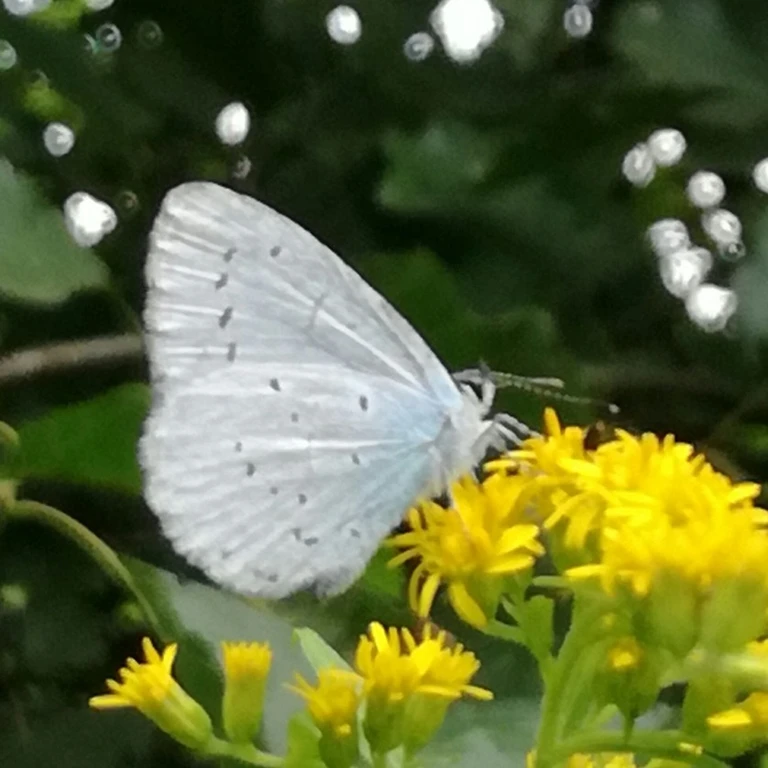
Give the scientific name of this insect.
Celastrina argiolus
